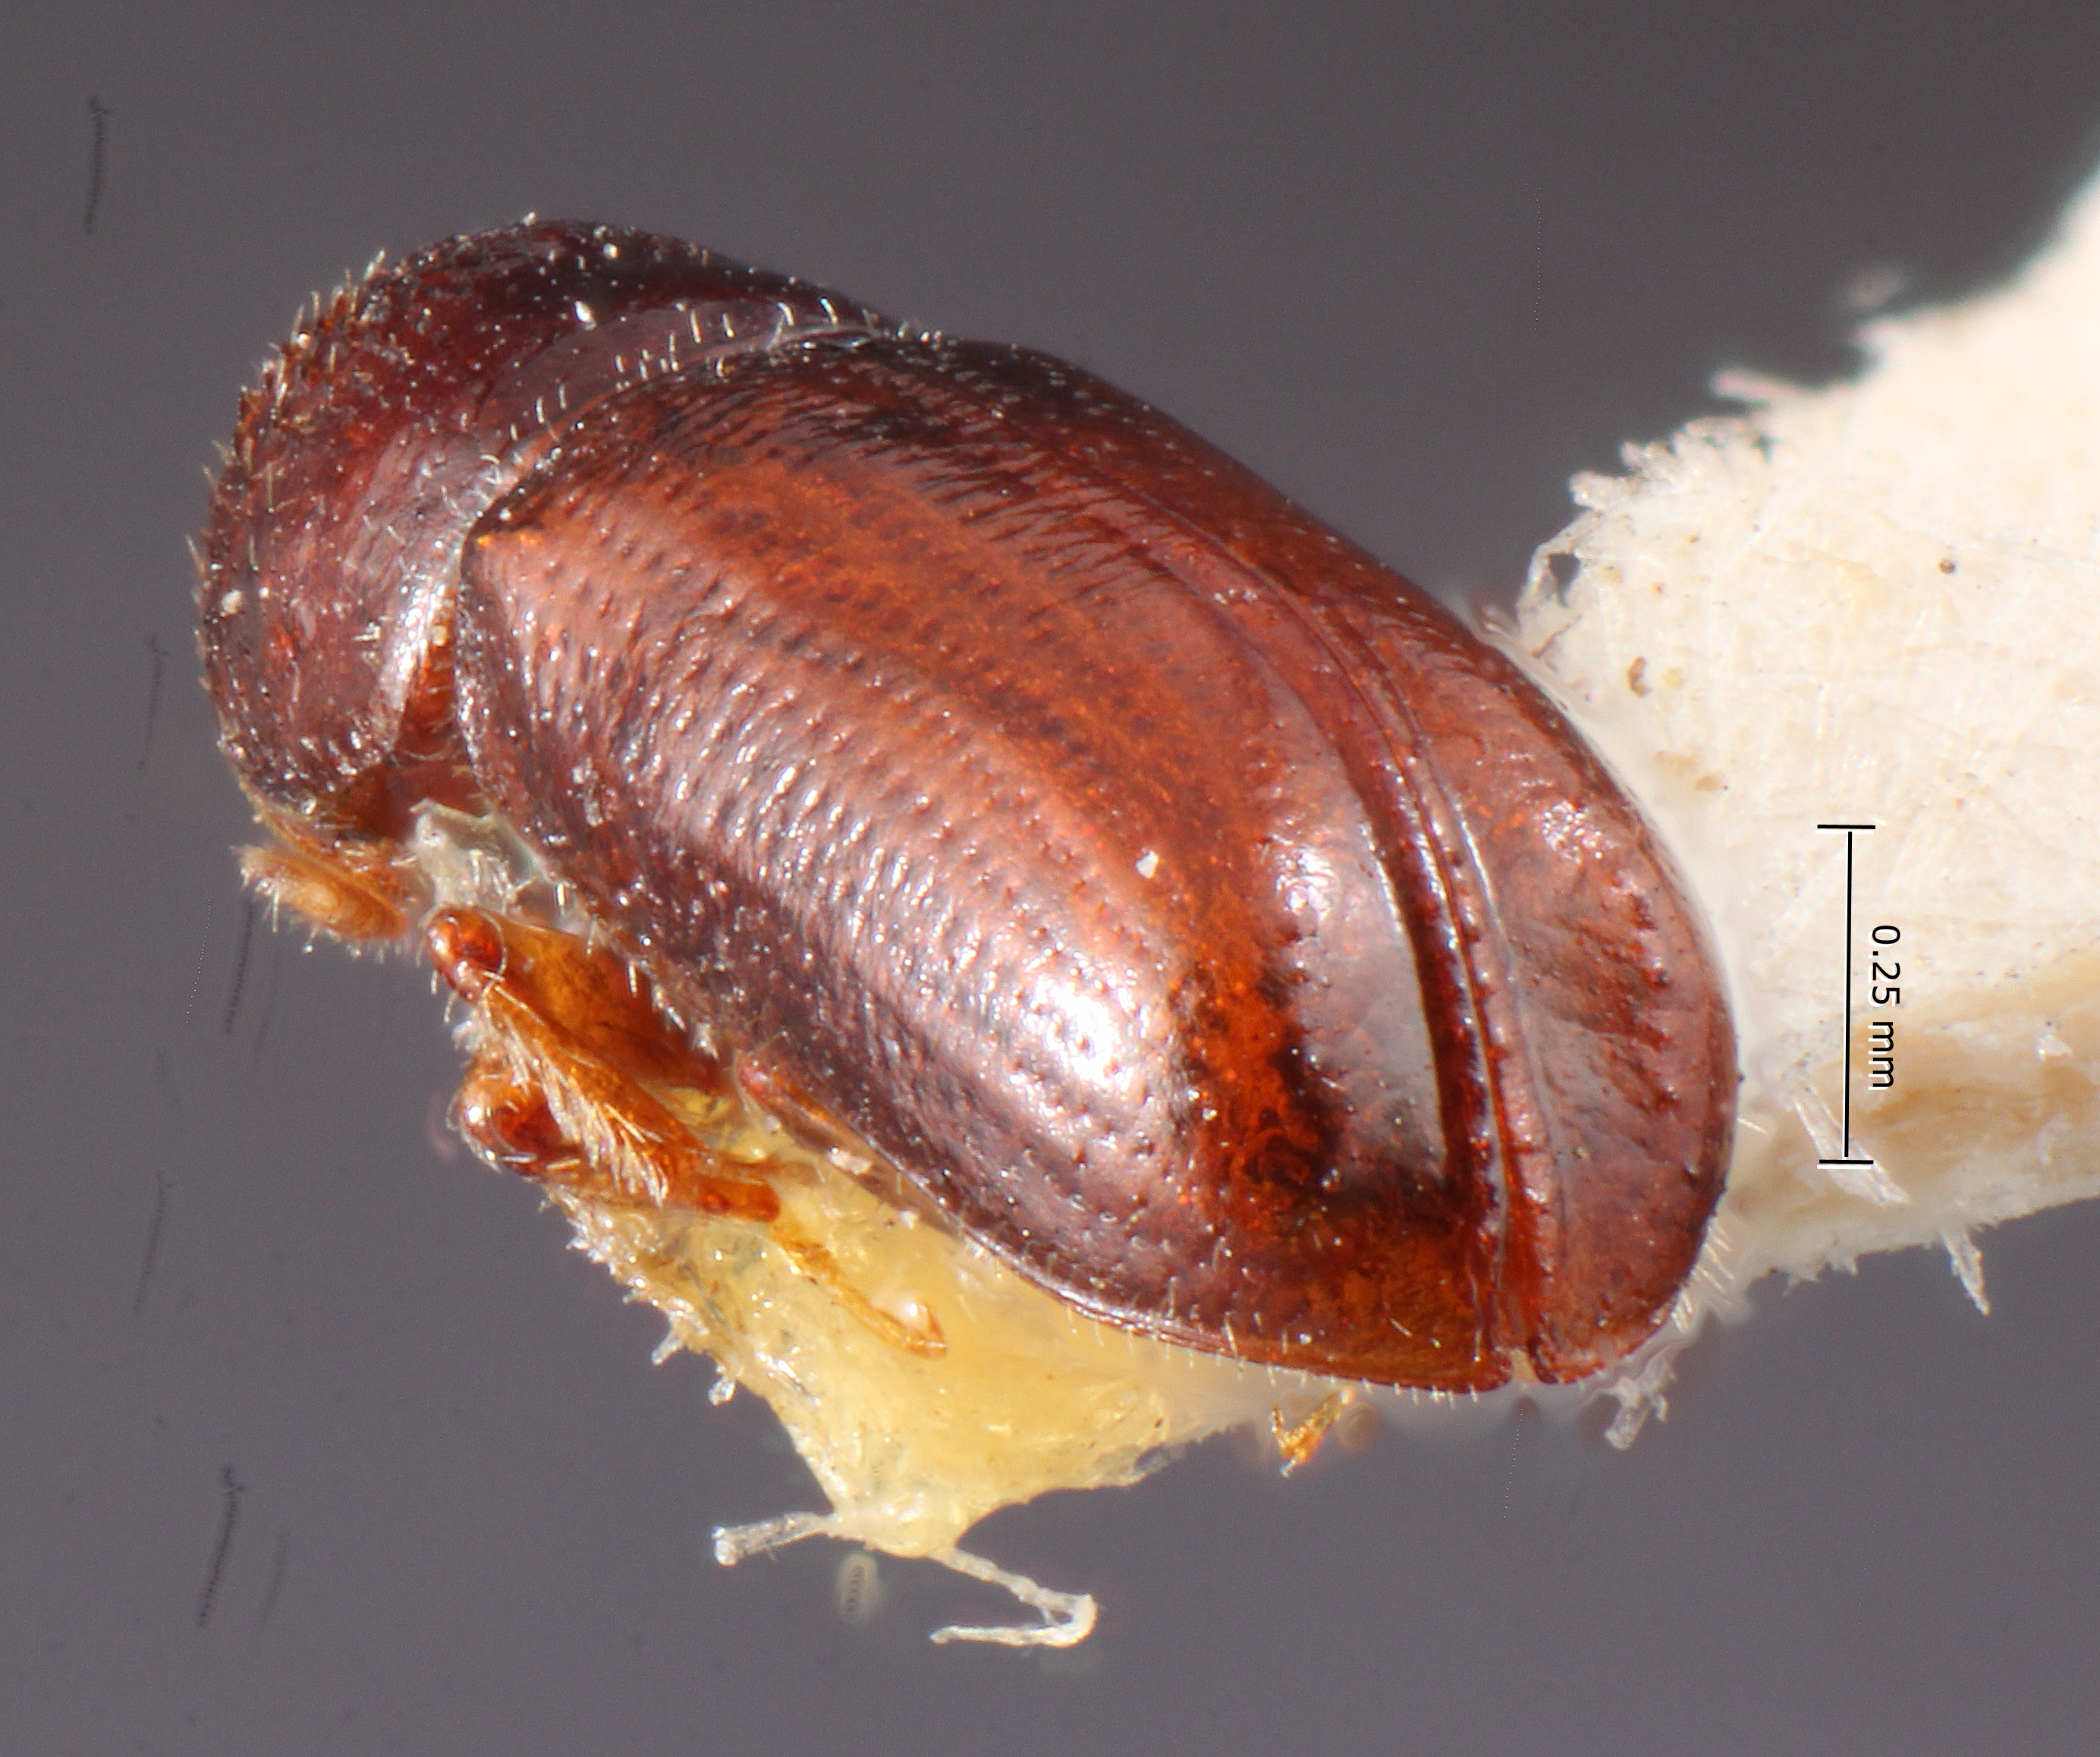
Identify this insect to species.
Pityophthorus kenti
